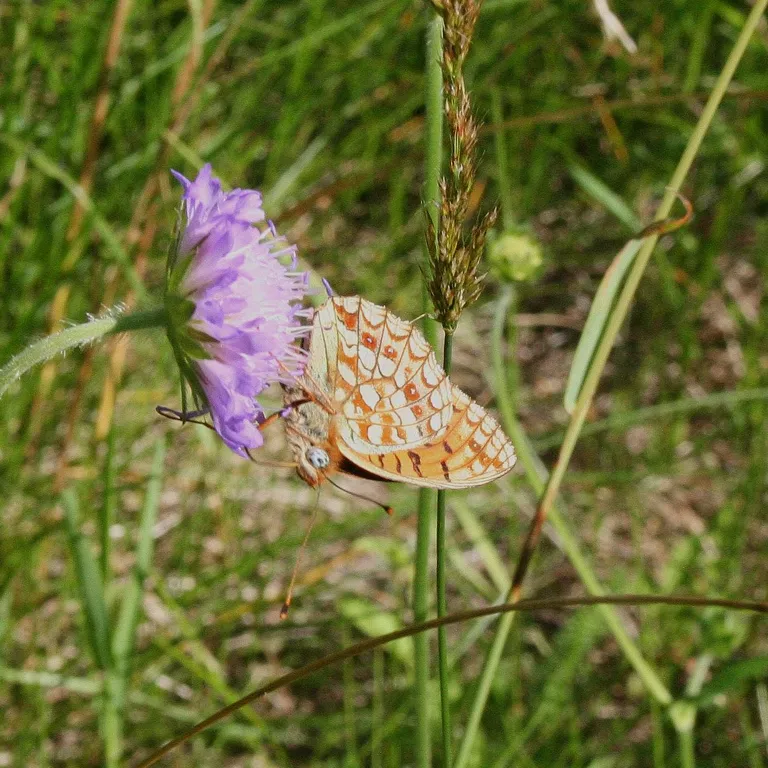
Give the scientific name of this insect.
Fabriciana niobe
